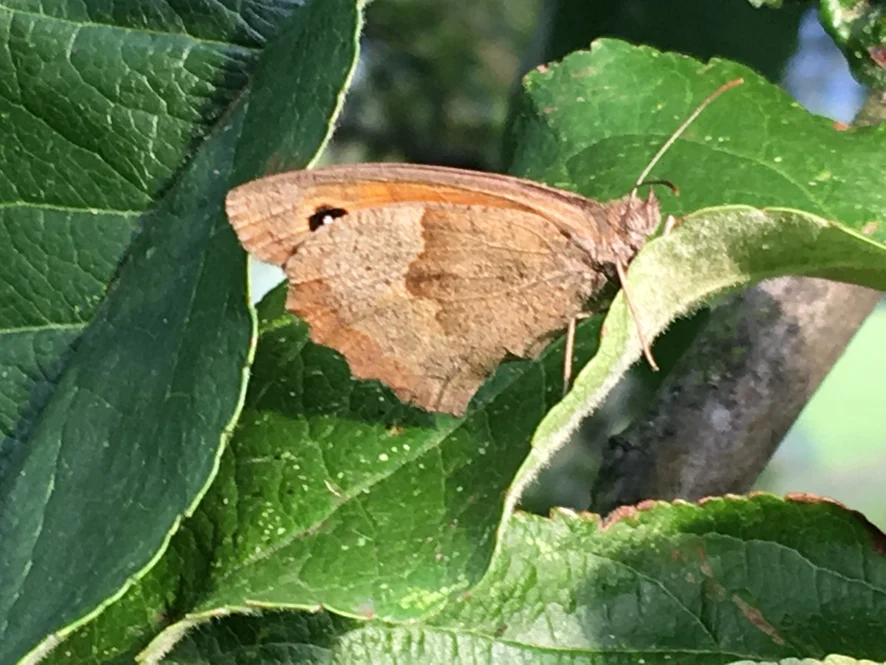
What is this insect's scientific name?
Maniola jurtina
